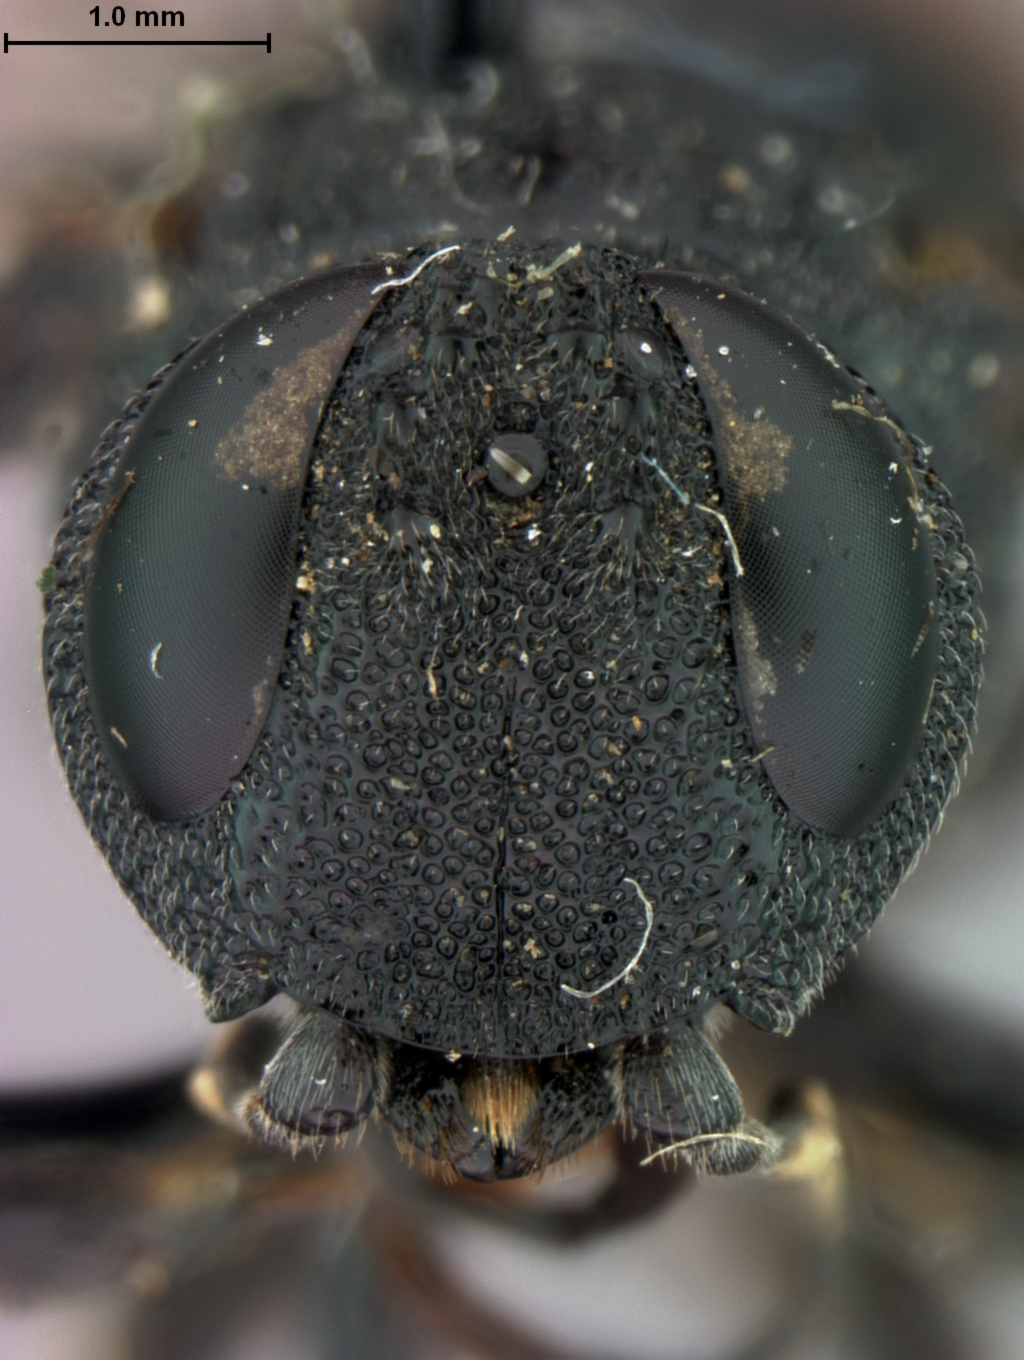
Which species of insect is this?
Oryssus abietis
